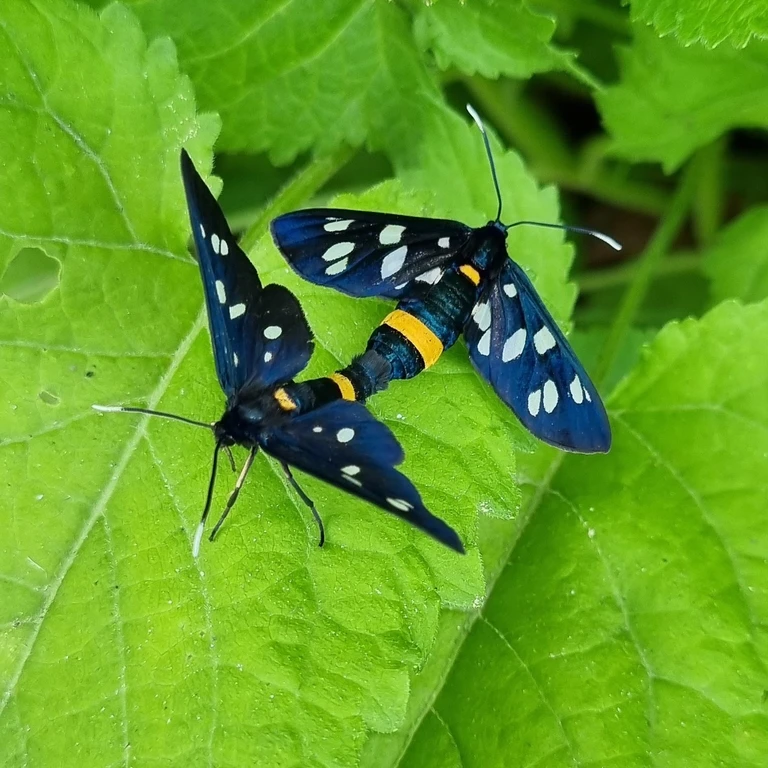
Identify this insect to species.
Amata phegea
